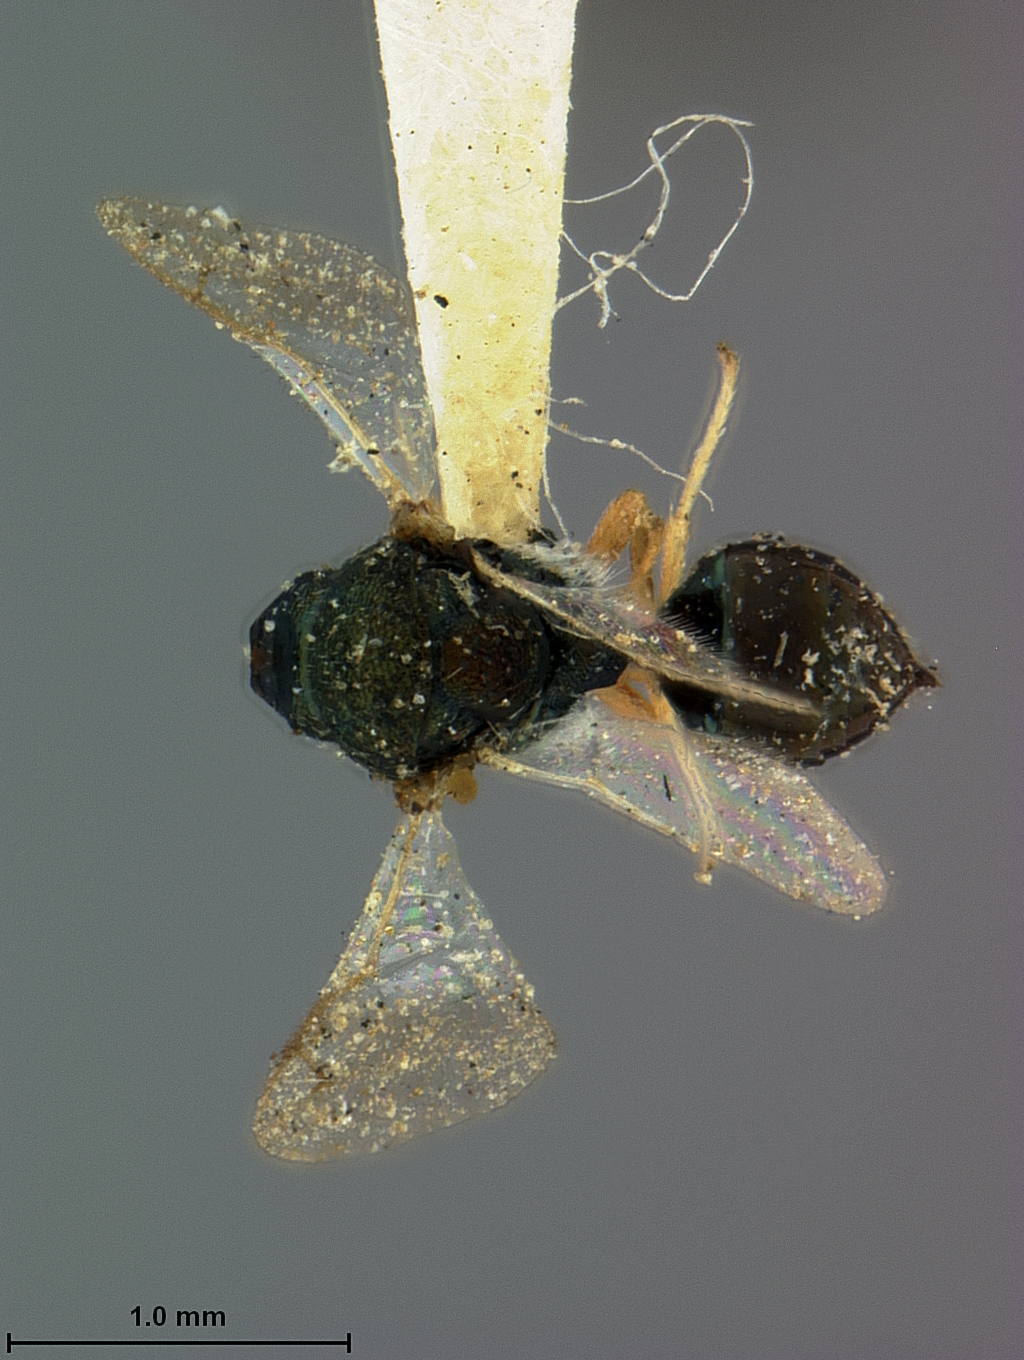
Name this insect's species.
Crytogaster dineutis
